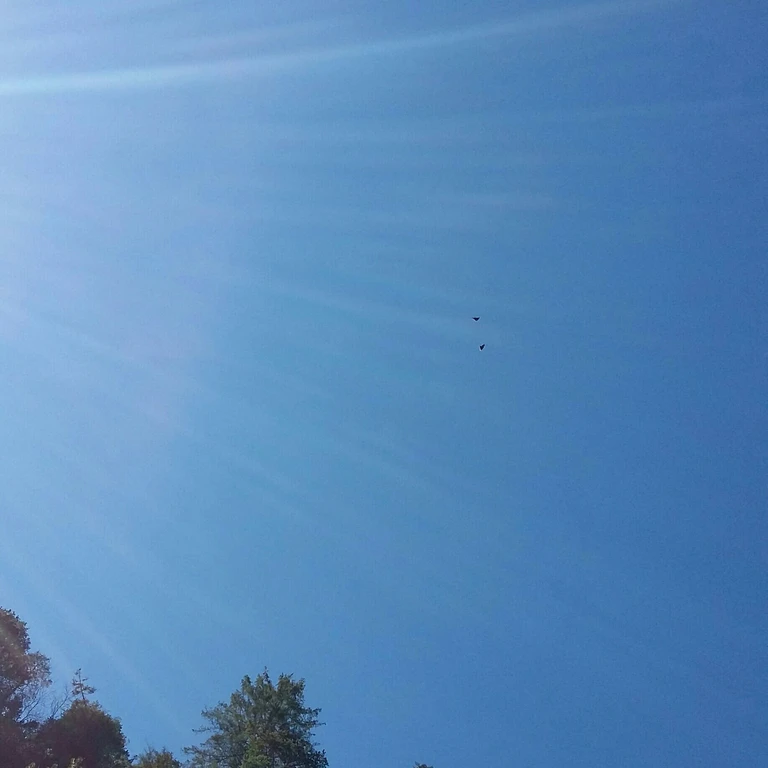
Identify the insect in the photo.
Nymphalis antiopa
